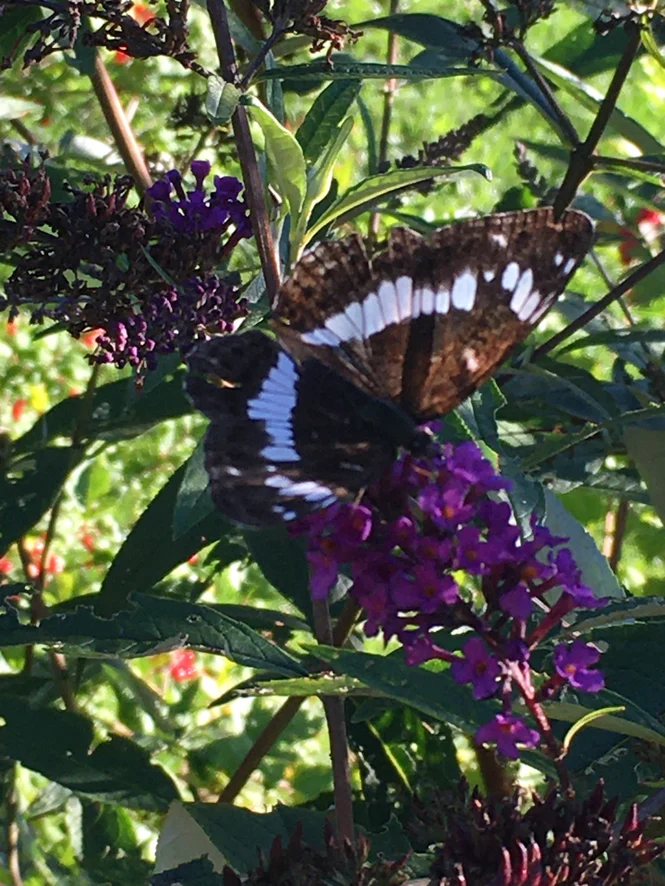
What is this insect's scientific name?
Limenitis camilla (also Ladoga camilla)
